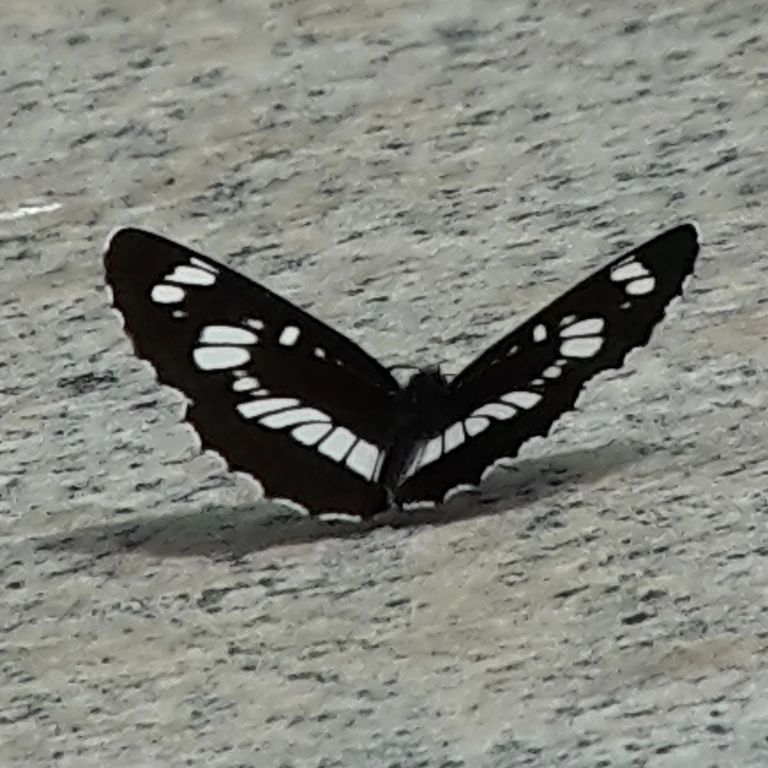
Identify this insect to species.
Neptis rivularis
